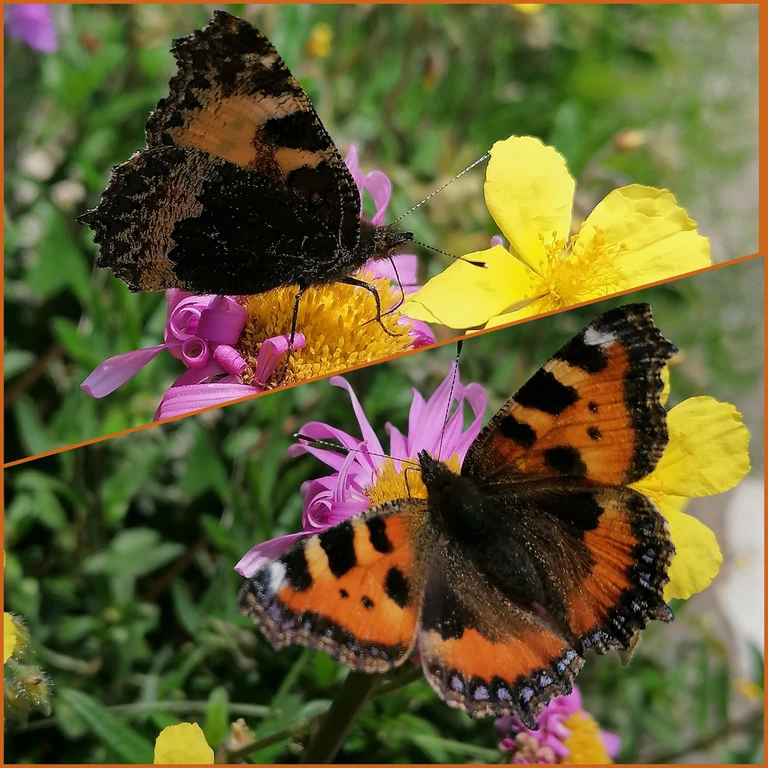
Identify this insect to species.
Aglais urticae
